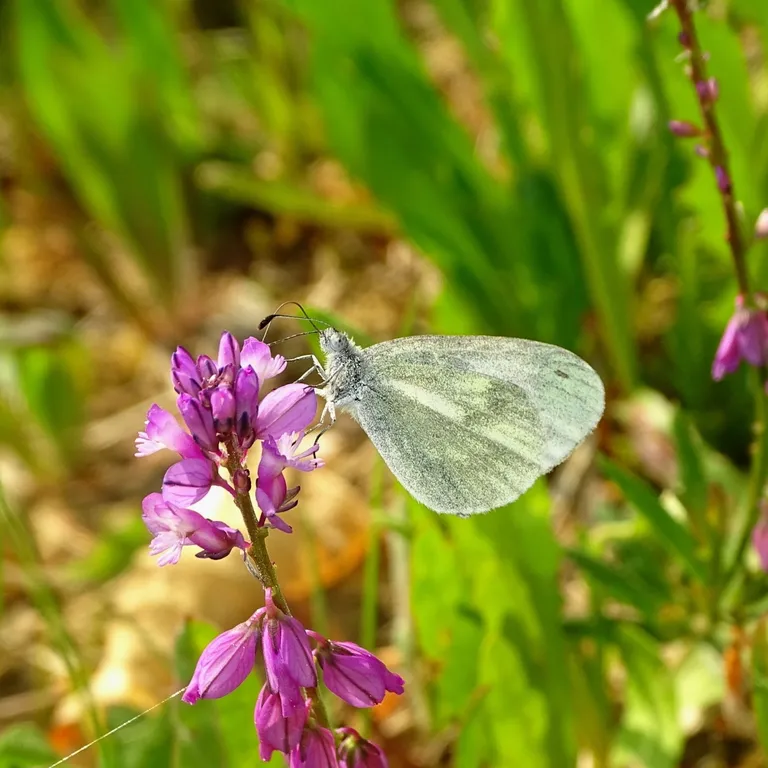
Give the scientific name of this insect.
Leptidea sinapis/juvernica
